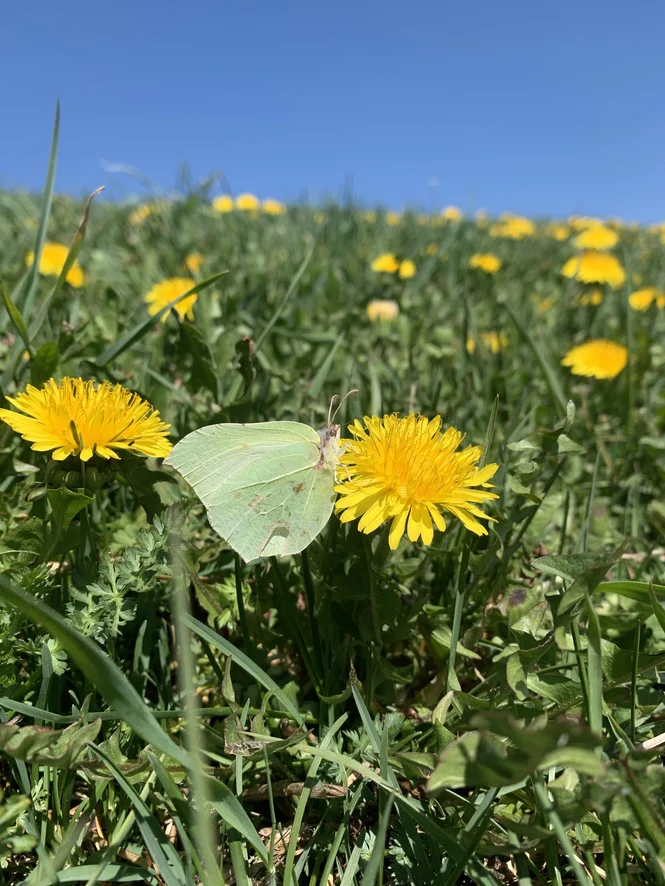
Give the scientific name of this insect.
Gonepteryx rhamni
